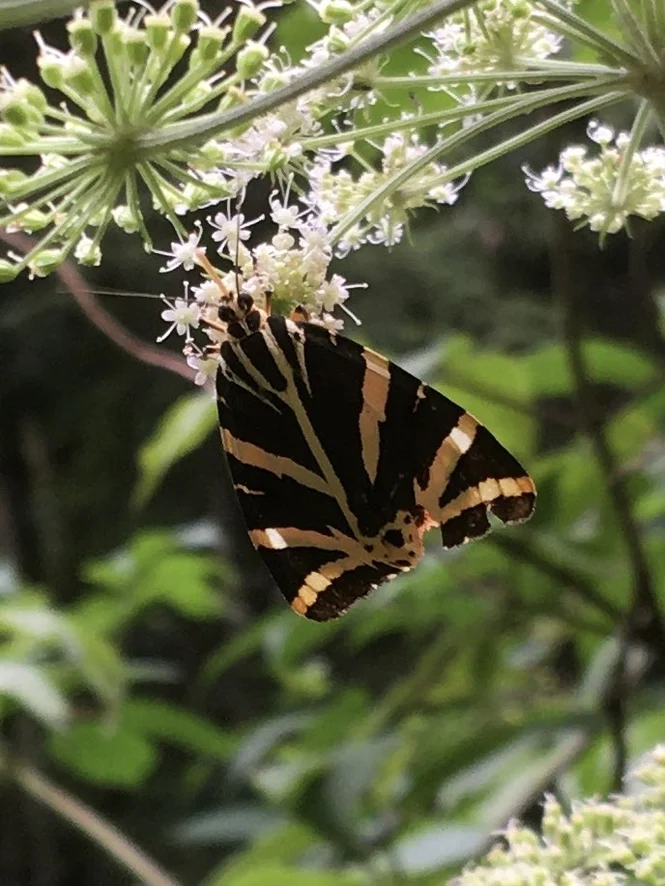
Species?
Euplagia quadripunctaria
